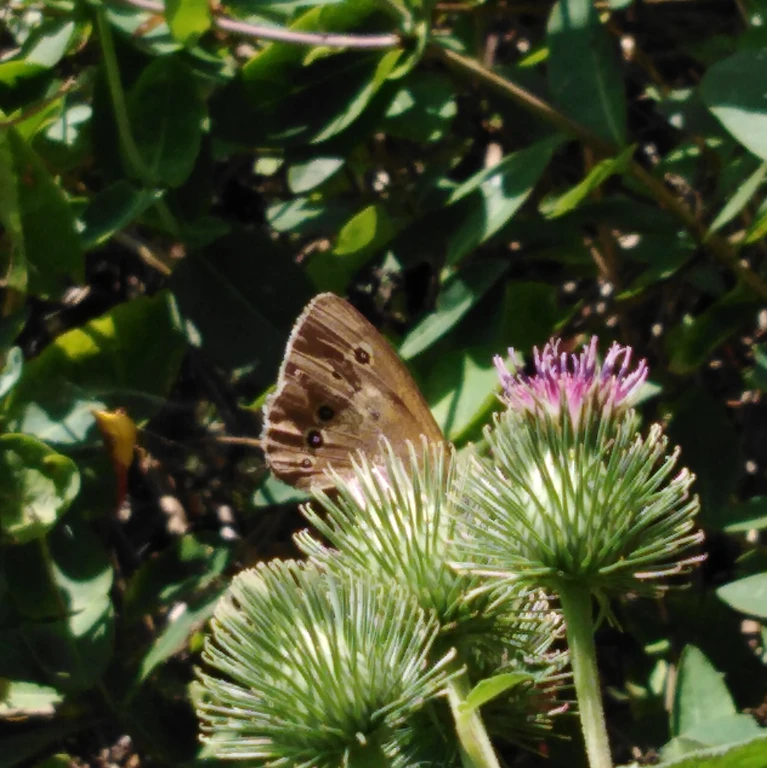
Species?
Aphantopus hyperantus
